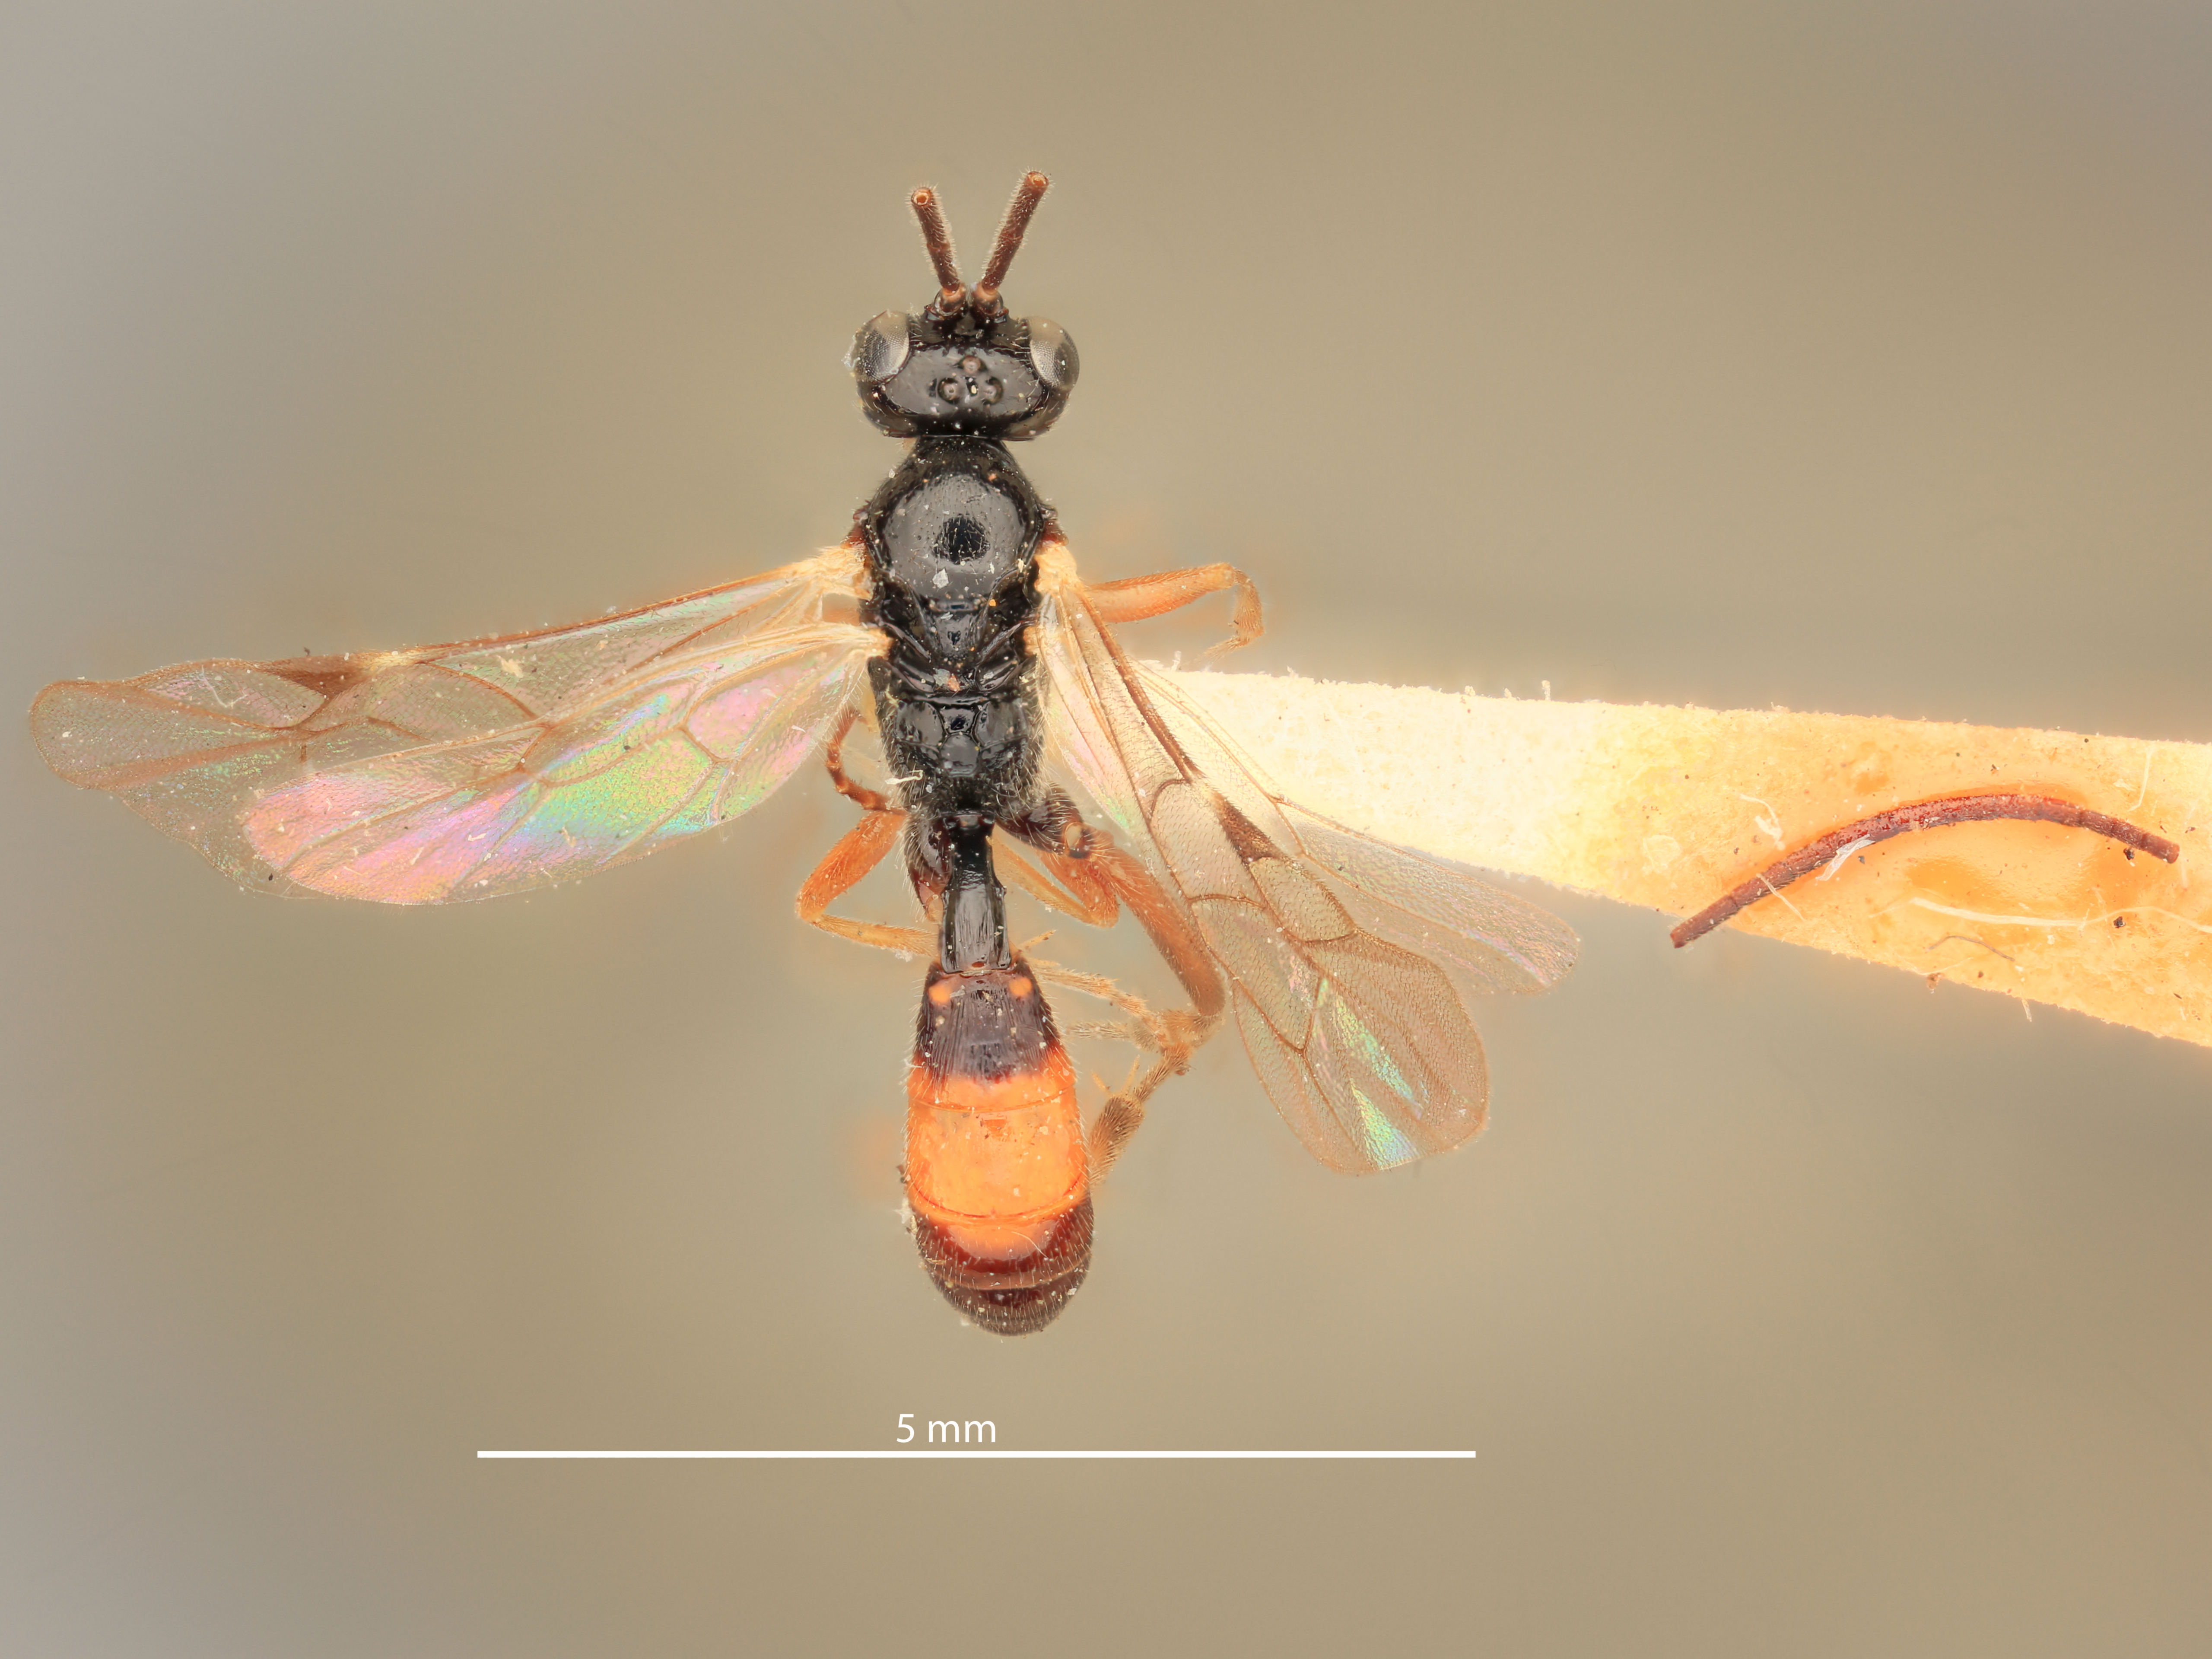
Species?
Aenoplegiomorpha phytonomi
